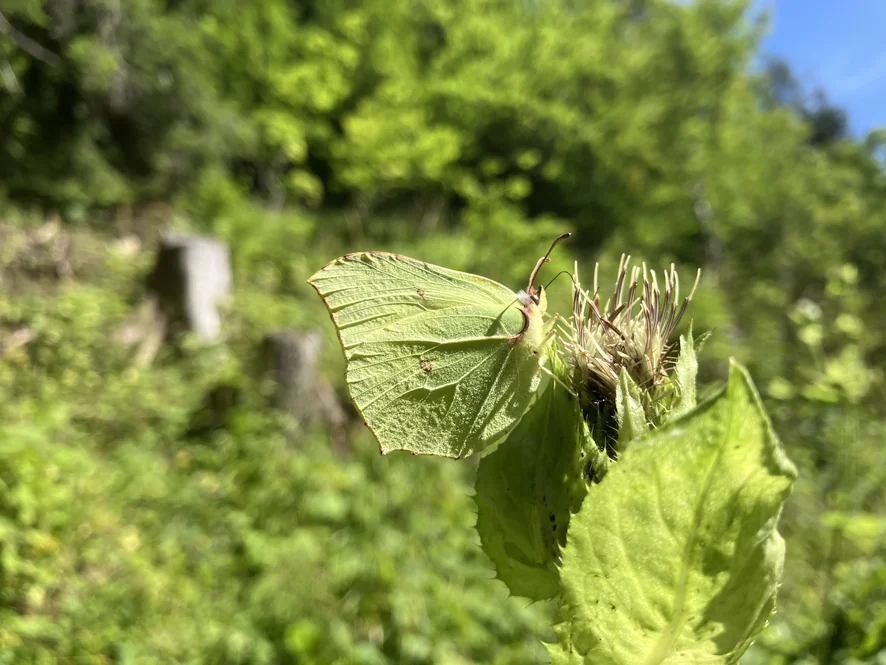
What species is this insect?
Gonepteryx rhamni
